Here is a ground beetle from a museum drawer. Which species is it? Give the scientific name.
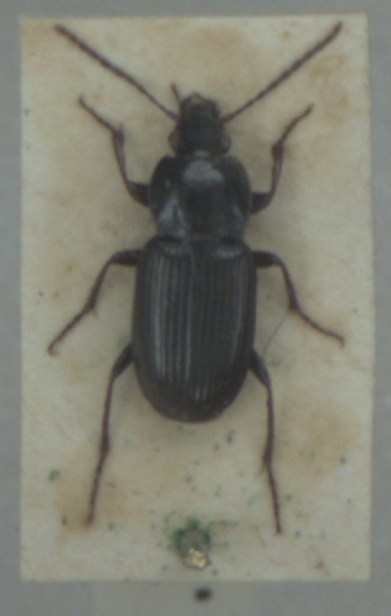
Pterostichus vernalis
